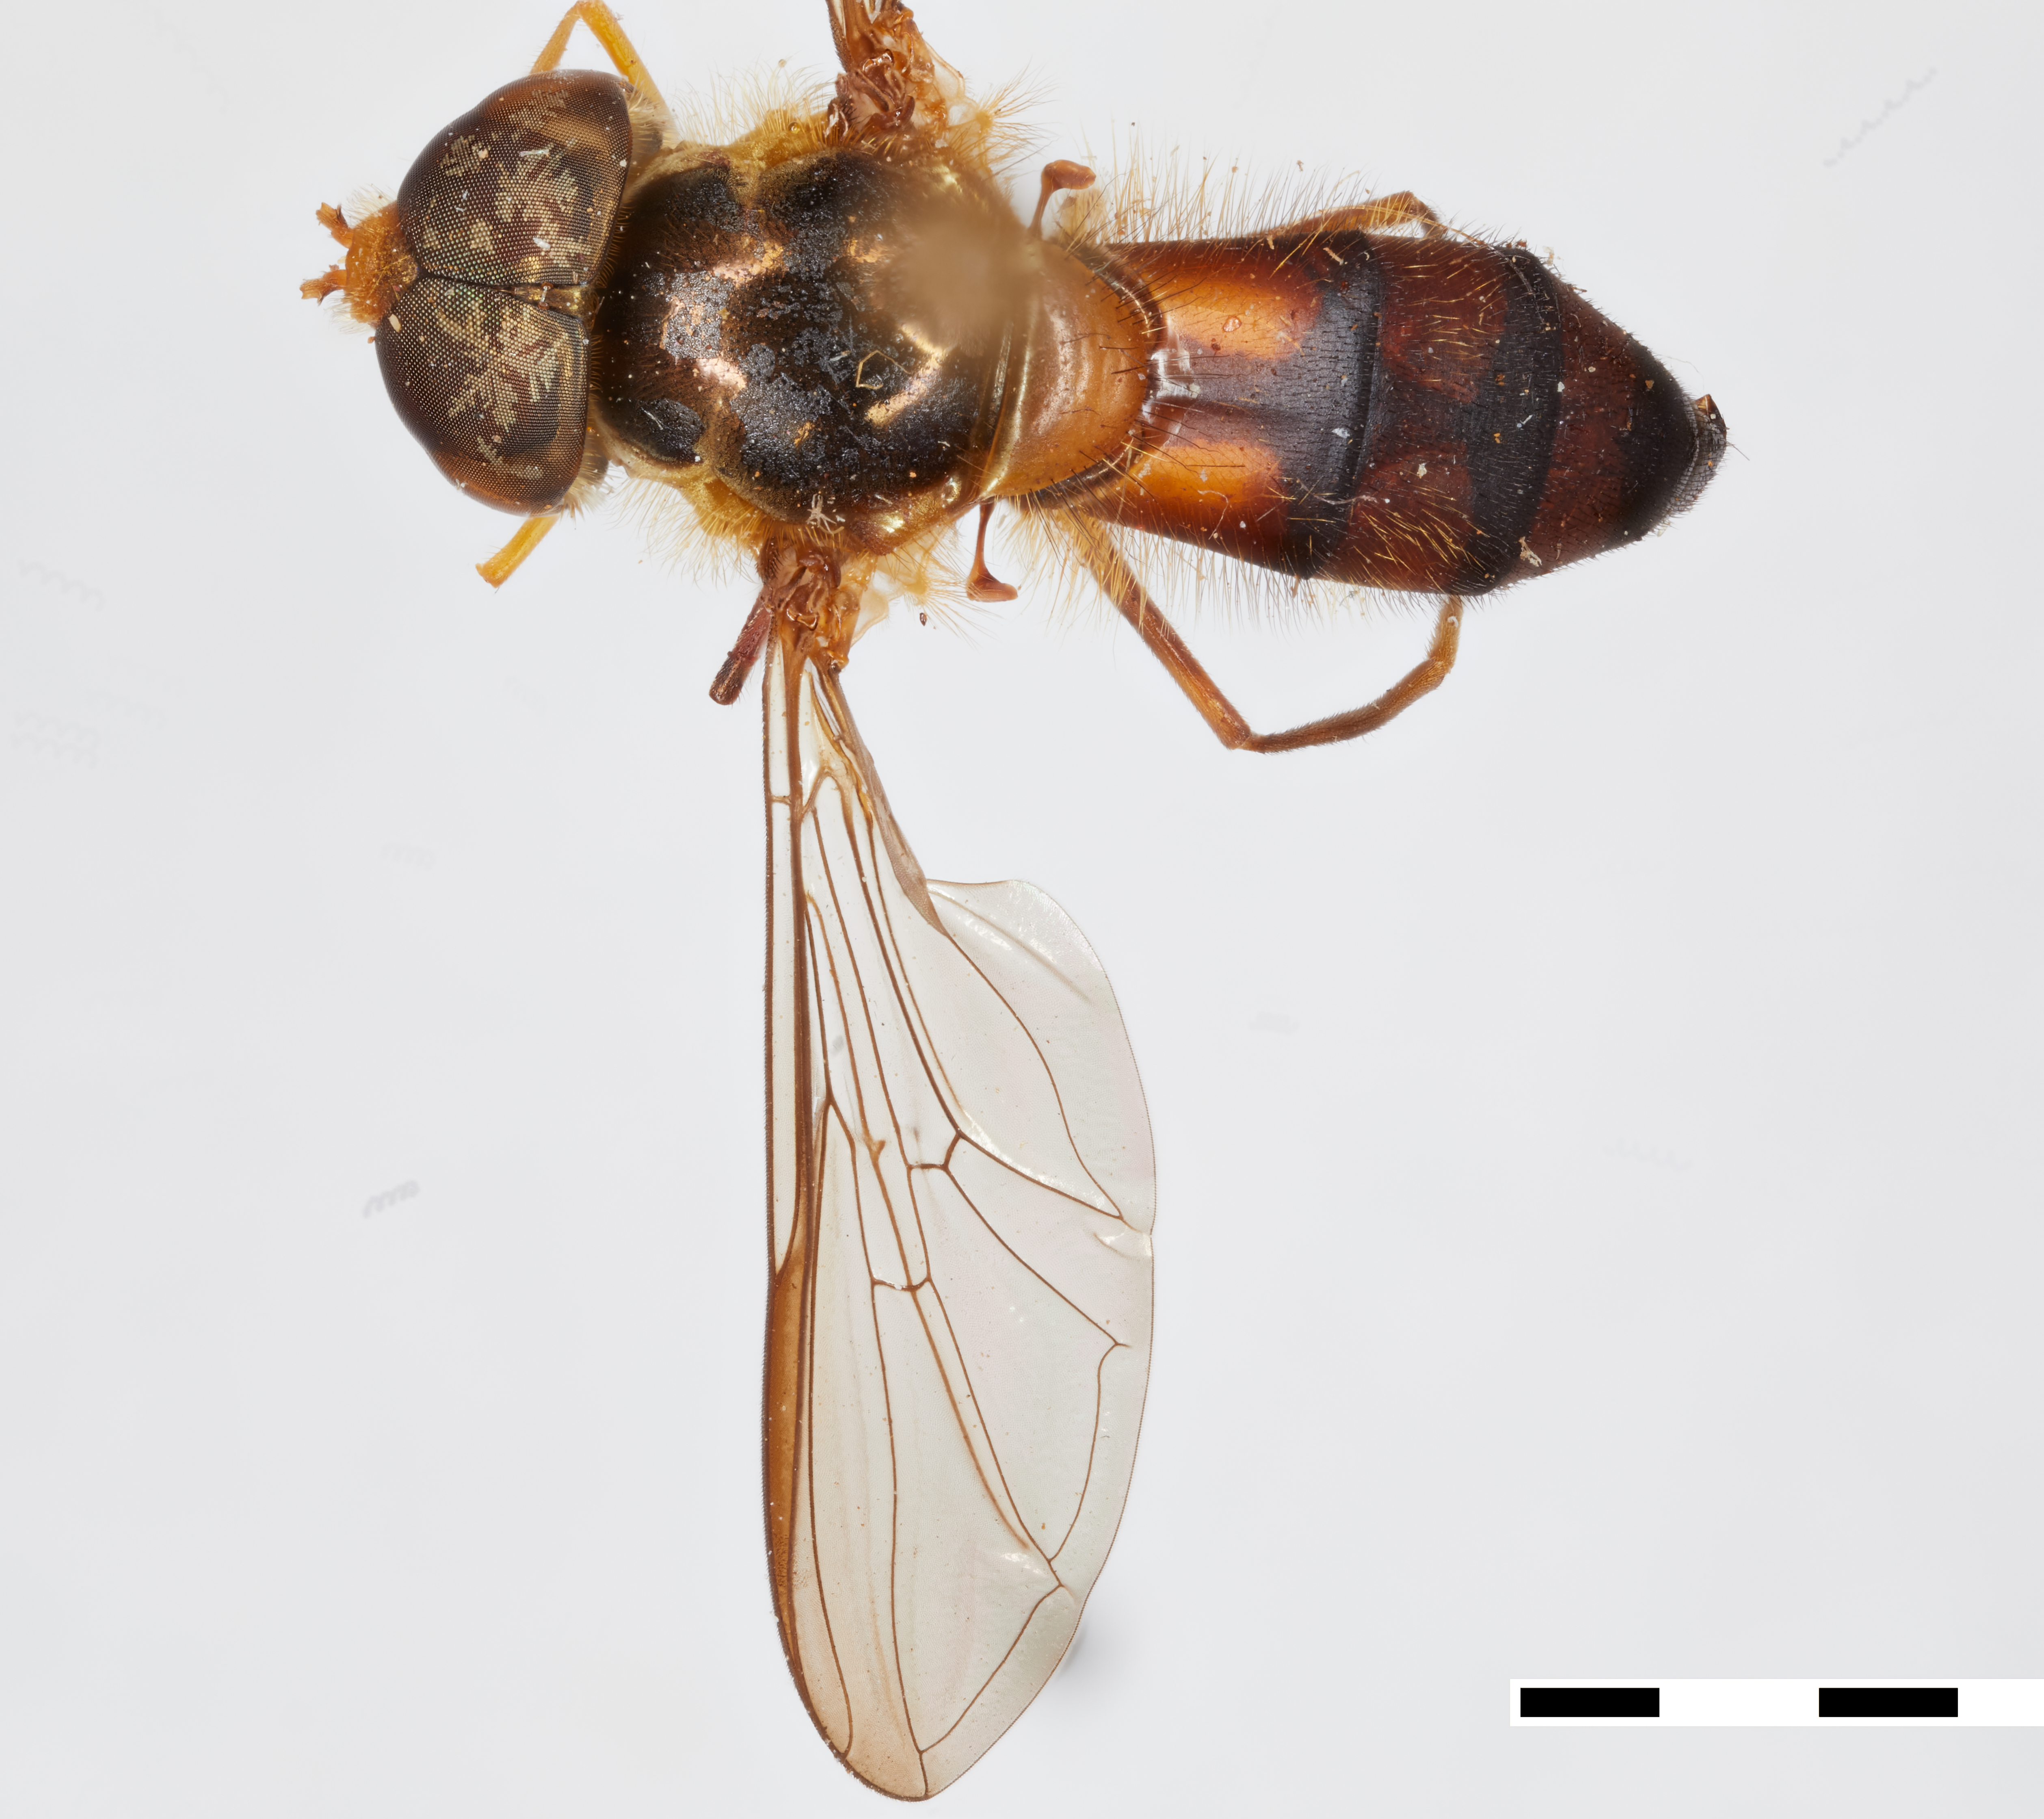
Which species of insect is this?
Episyrphus meliscaevoides
